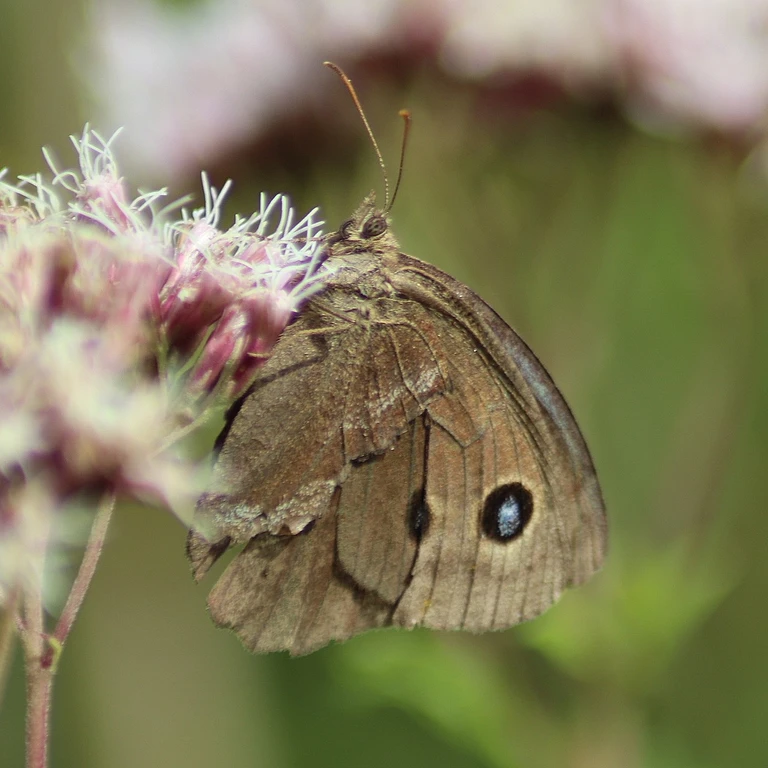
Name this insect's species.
Minois dryas
